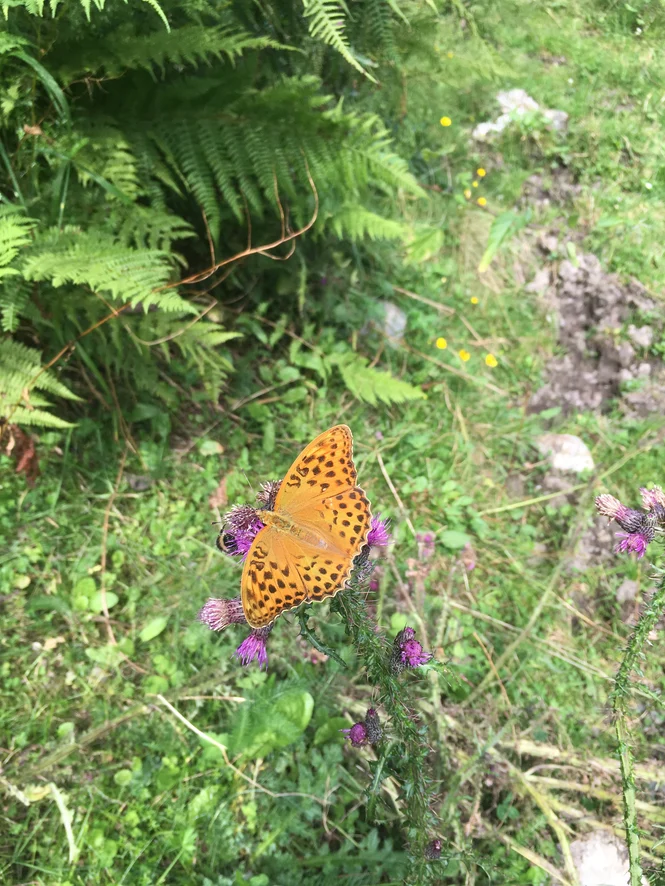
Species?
Argynnis paphia
